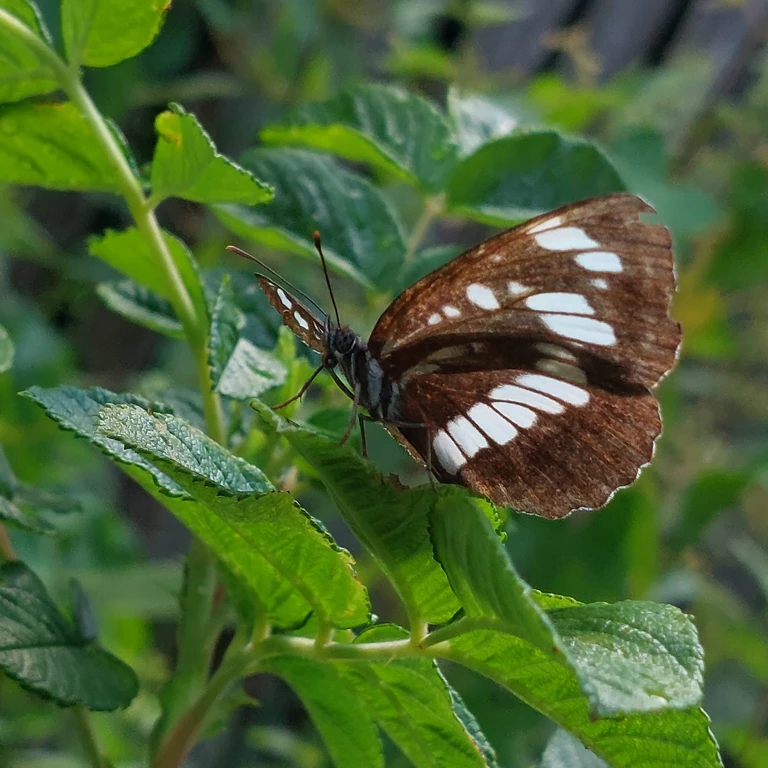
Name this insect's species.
Neptis rivularis
